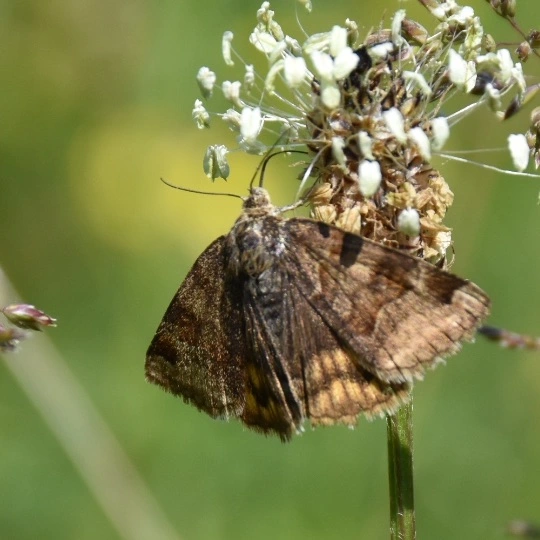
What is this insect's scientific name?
Euclidia glyphica
